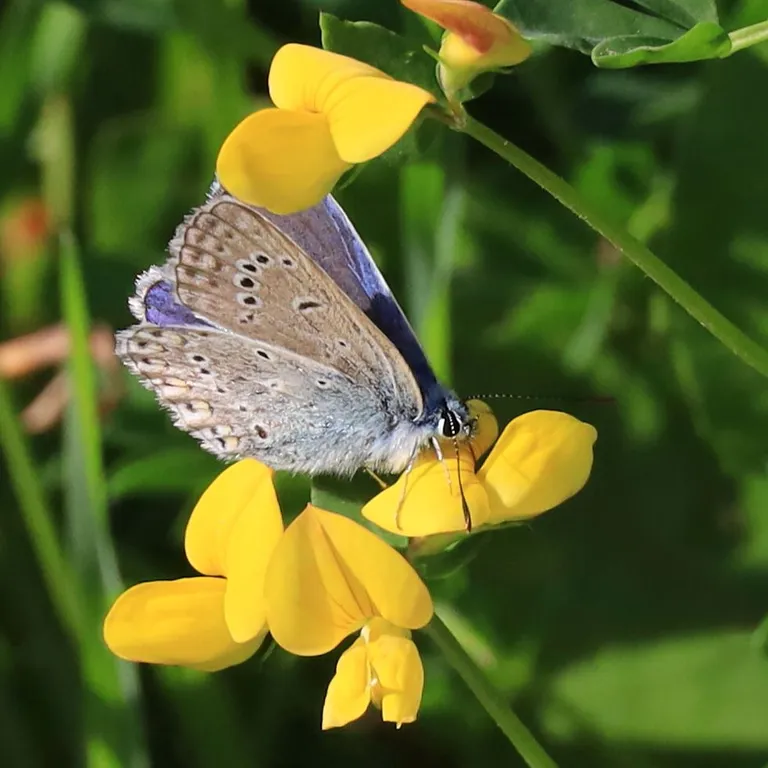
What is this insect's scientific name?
Polyommatus icarus
